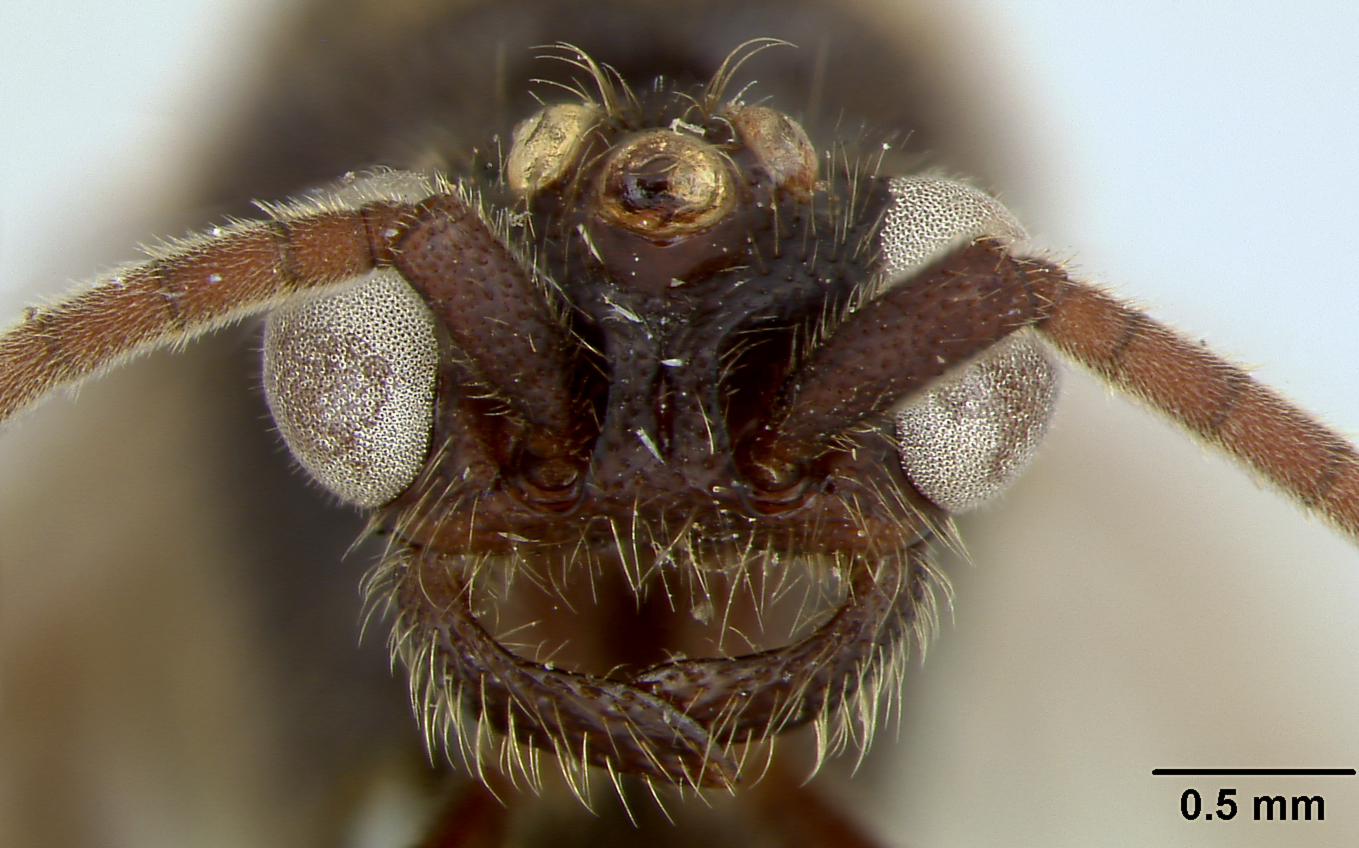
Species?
Eciton spatulatum
